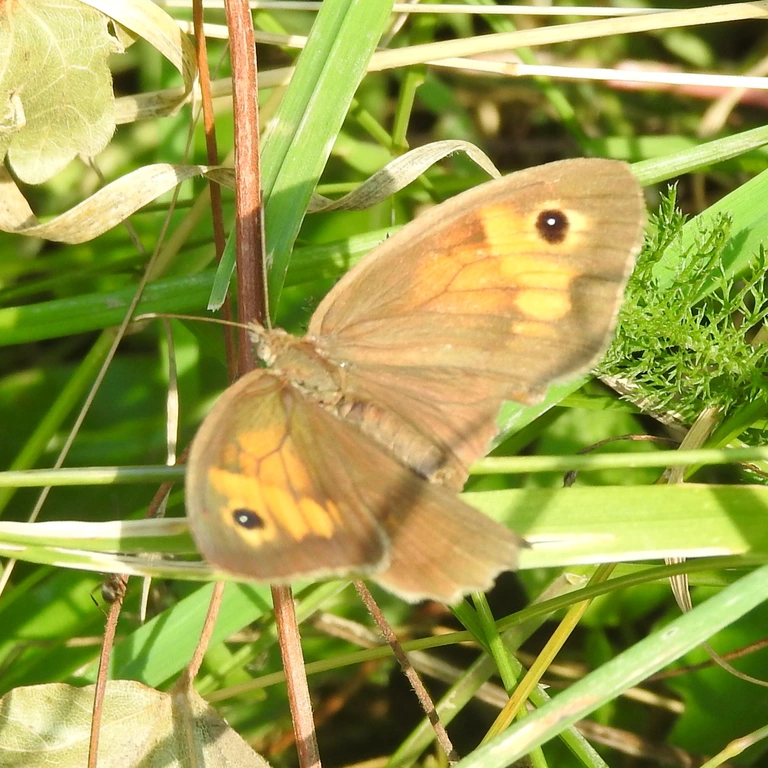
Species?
Maniola jurtina
